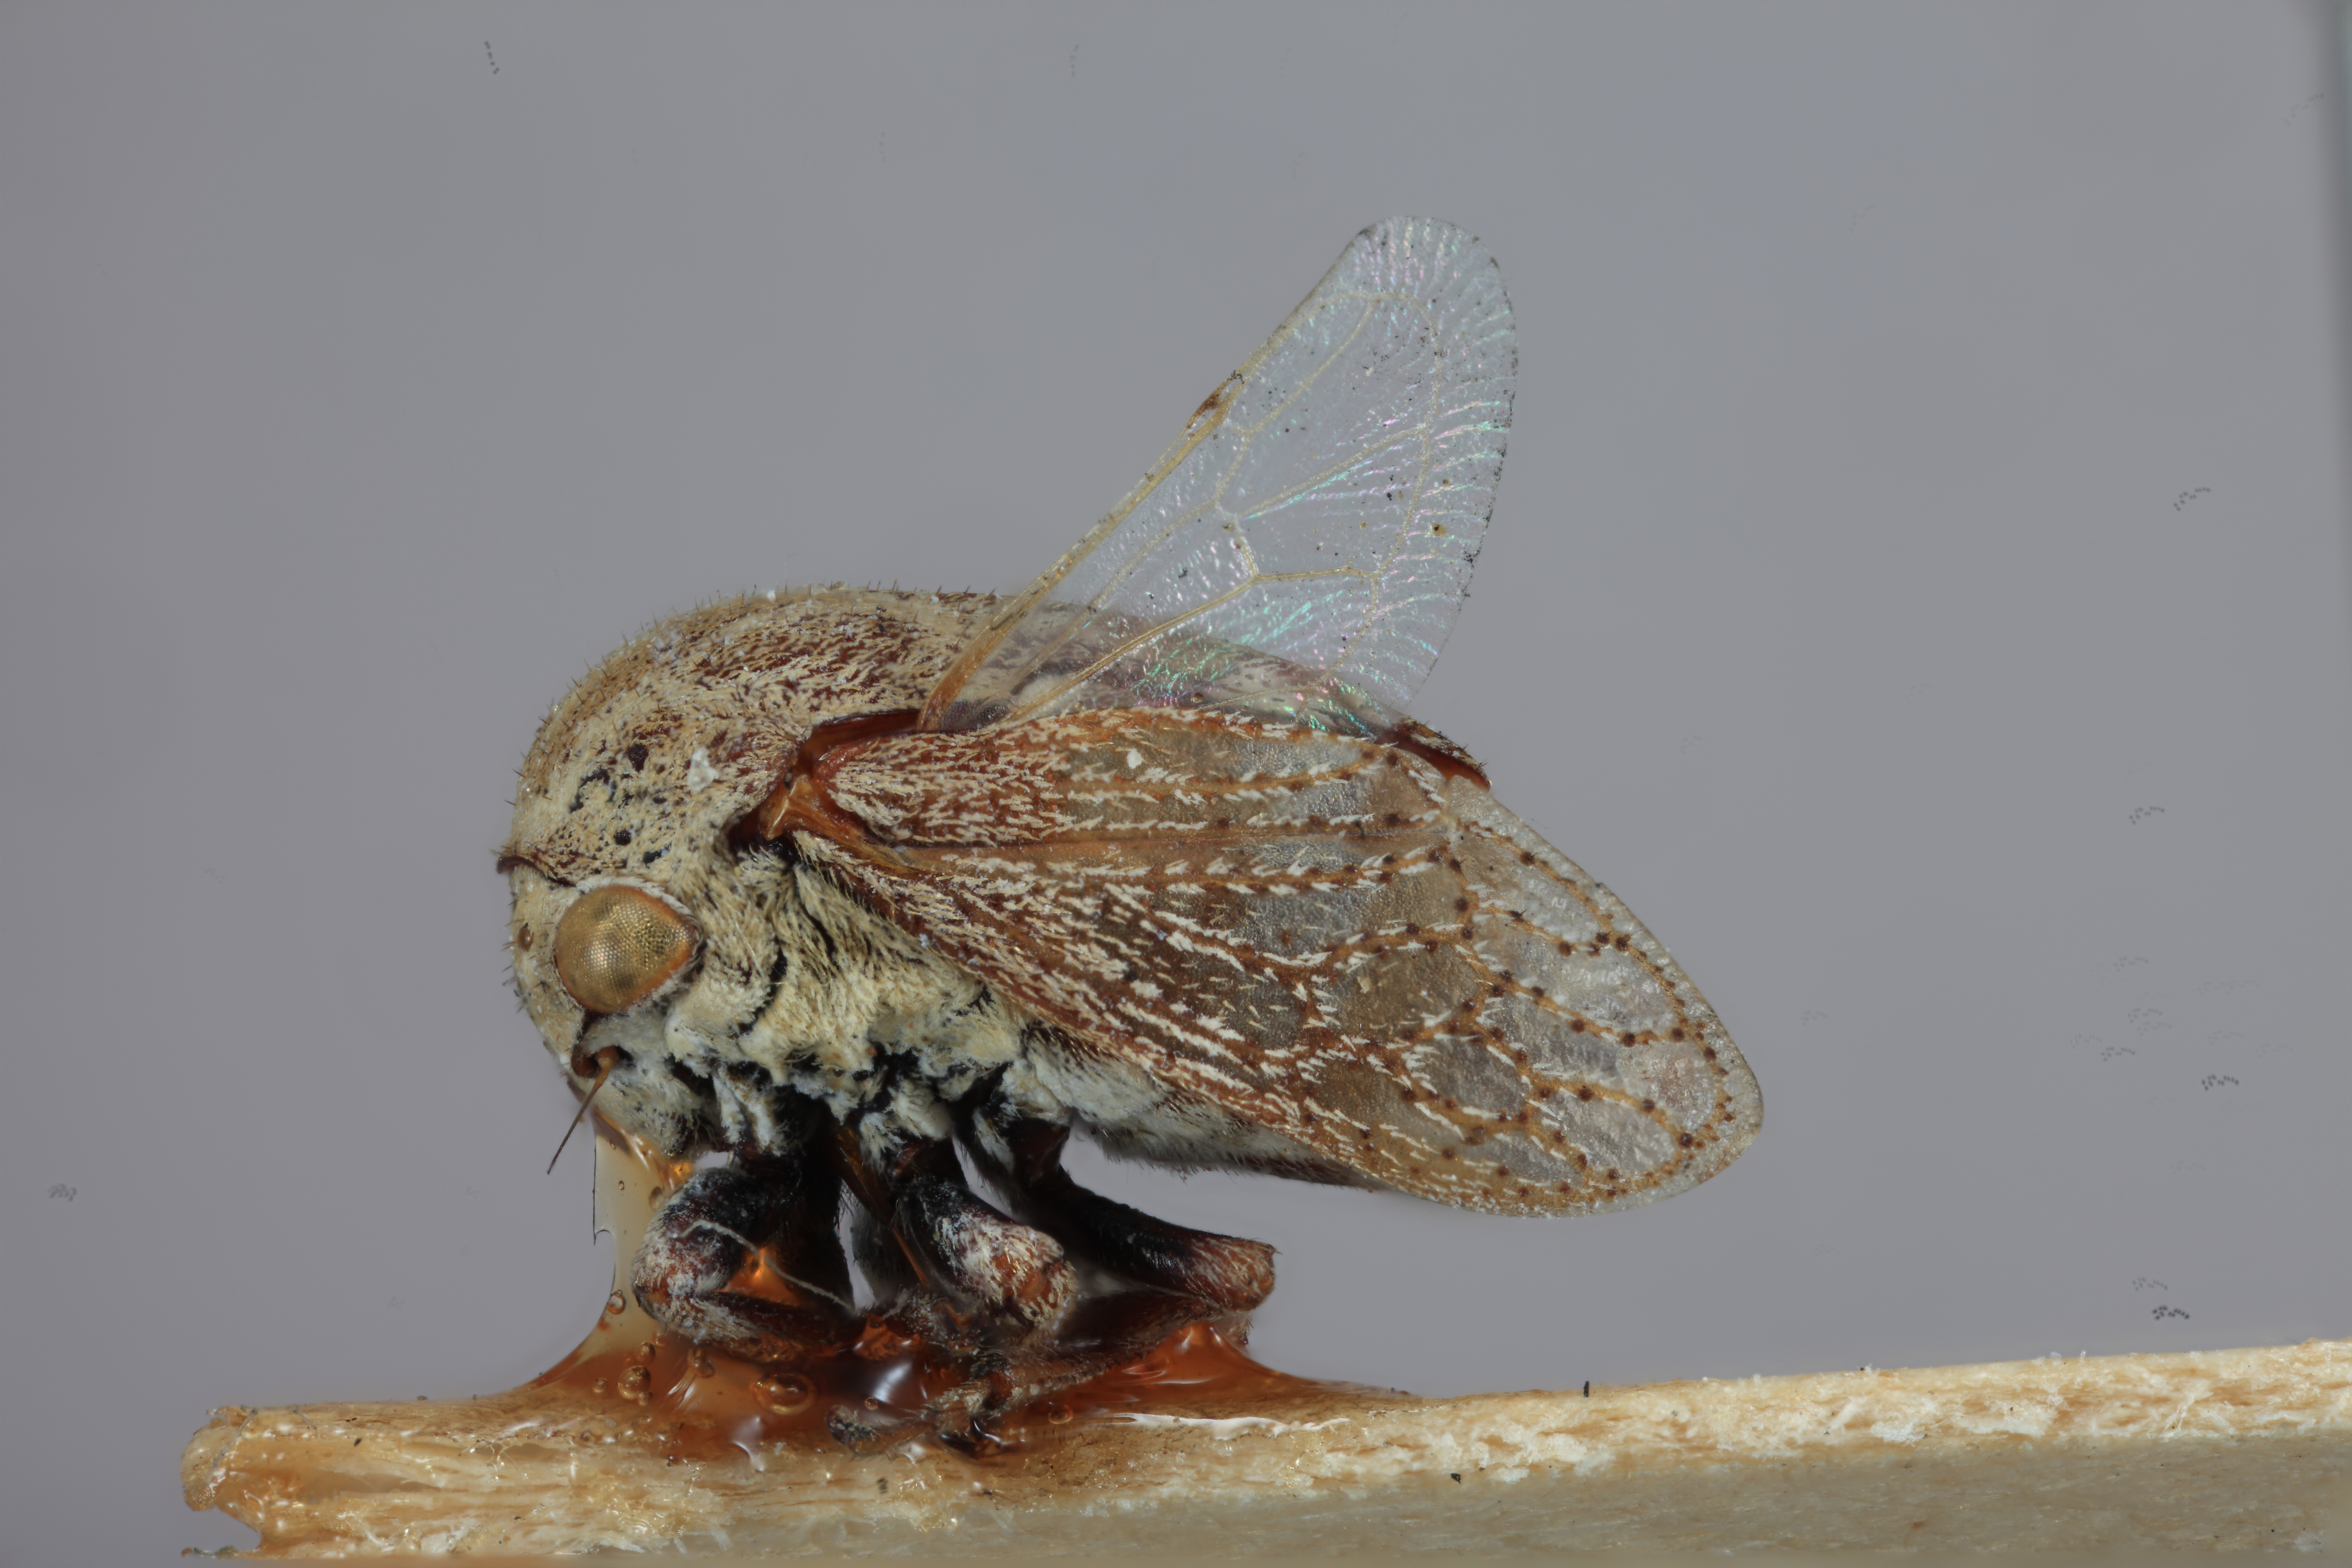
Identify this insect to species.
Gargara grisea
